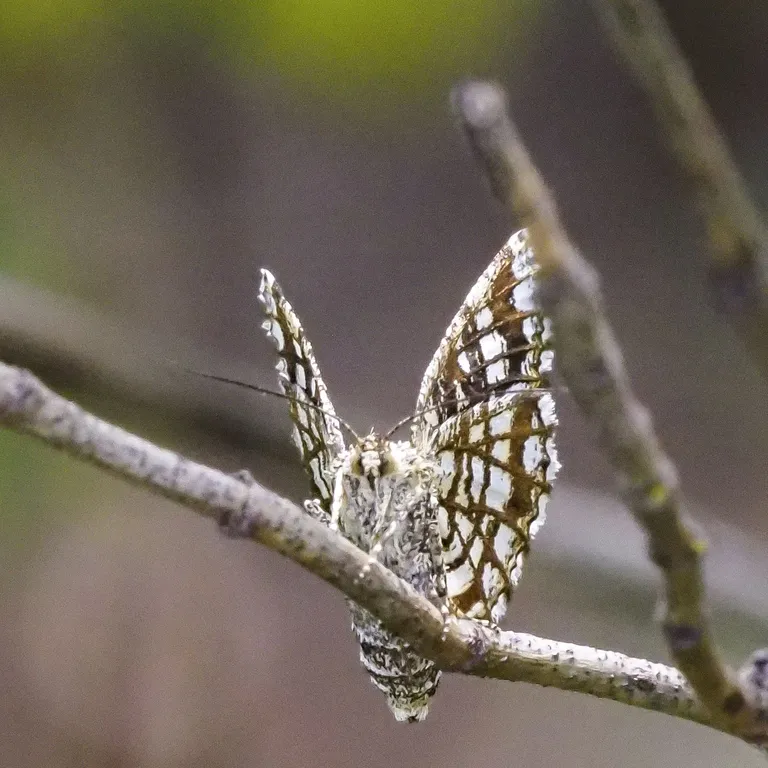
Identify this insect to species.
Chiasmia clathrata
